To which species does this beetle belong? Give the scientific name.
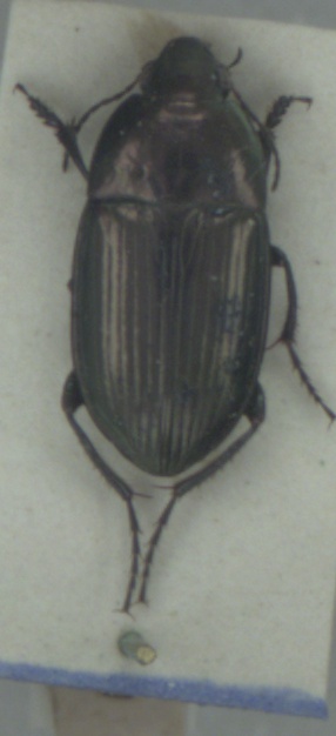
Amara eurynota
